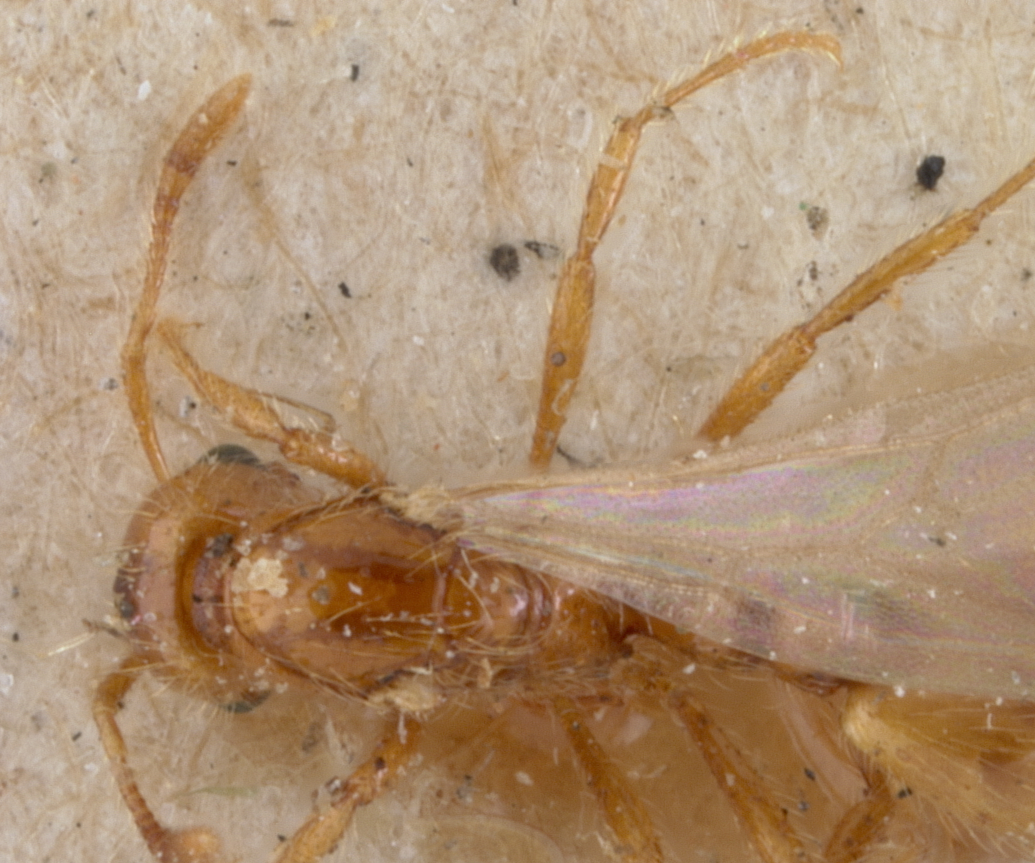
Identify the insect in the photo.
Solenopsis succinea
